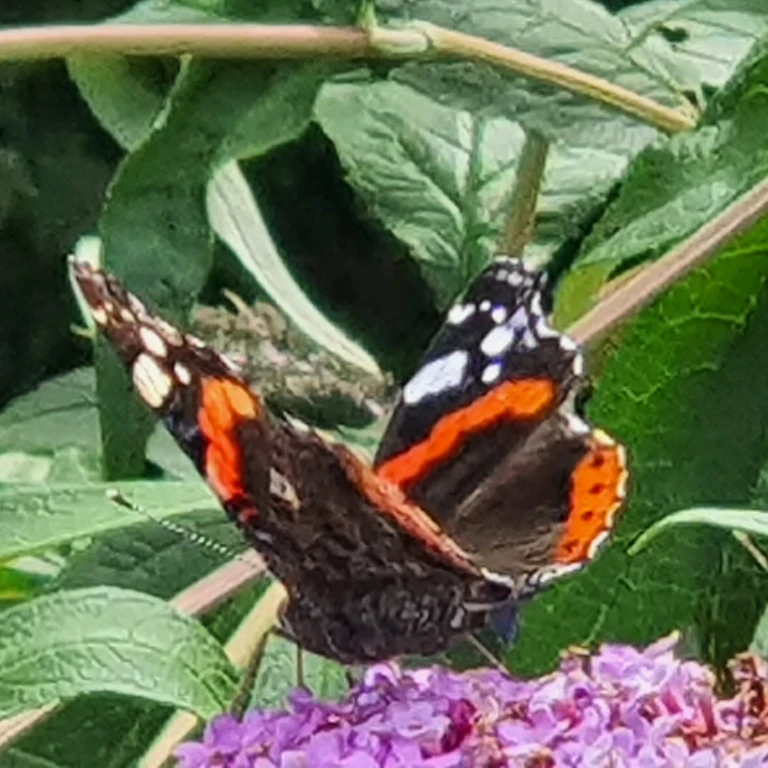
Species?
Vanessa atalanta
